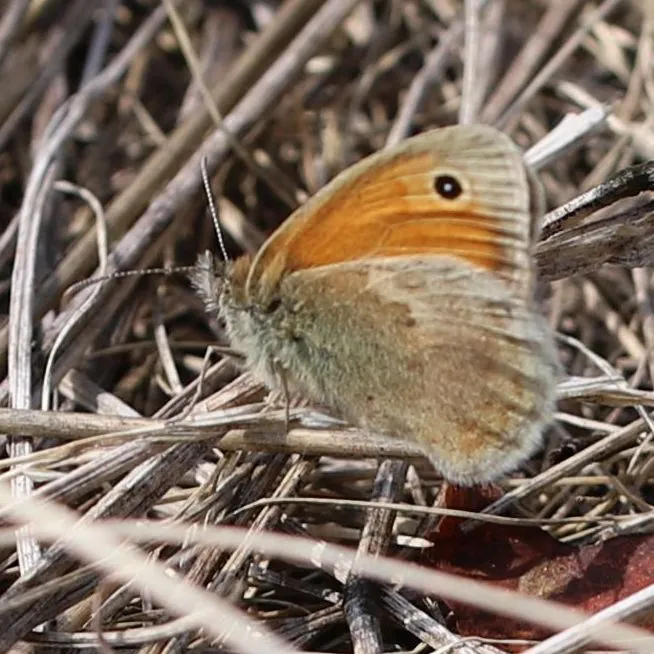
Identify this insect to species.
Coenonympha pamphilus
